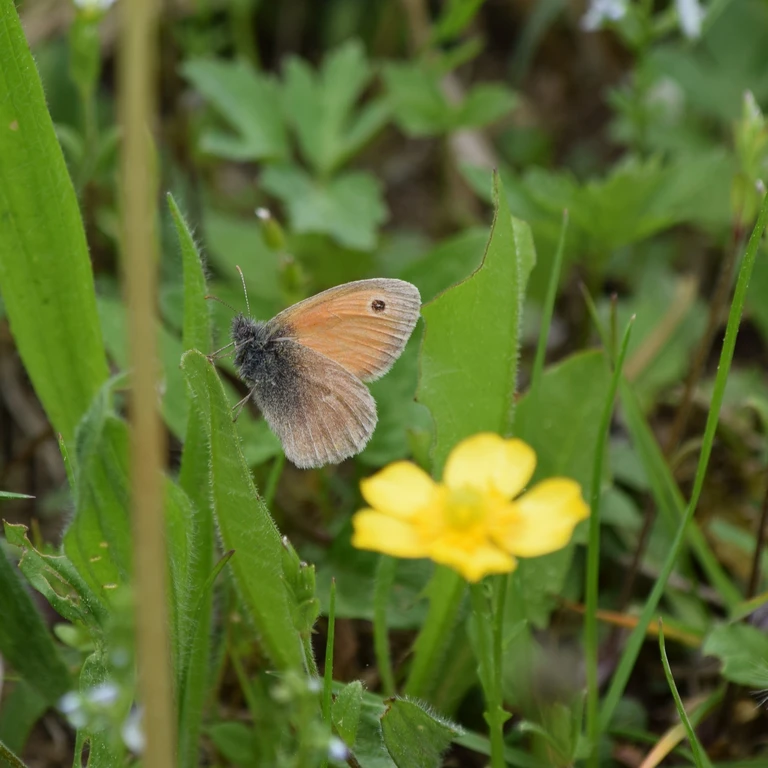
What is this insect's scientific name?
Coenonympha pamphilus
